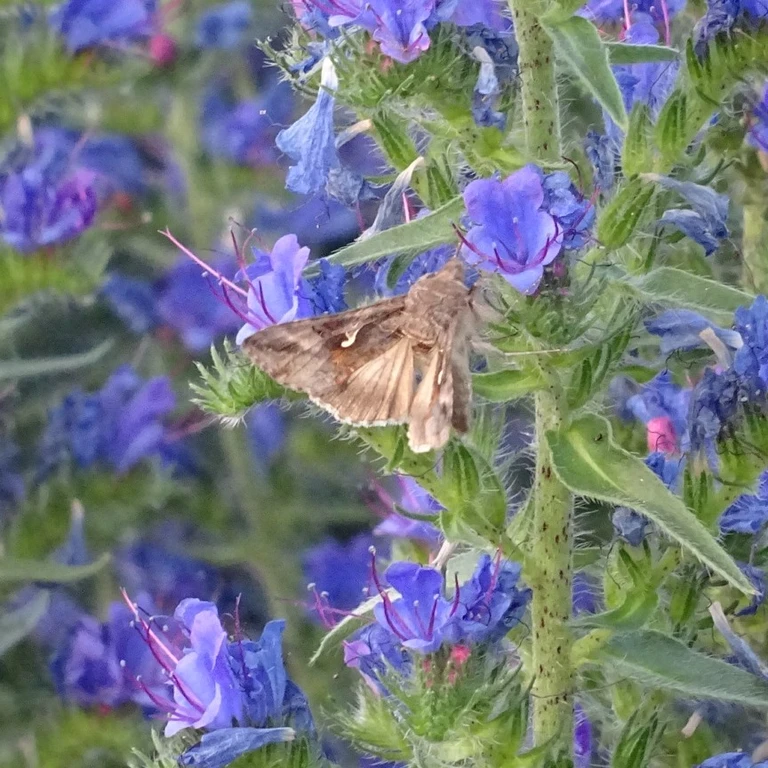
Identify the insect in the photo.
Autographa gamma
